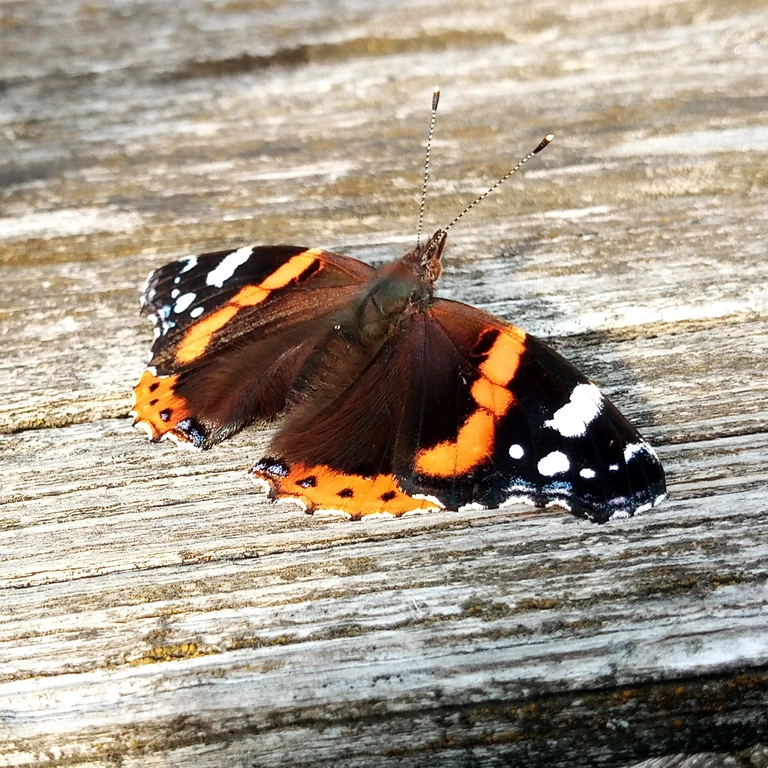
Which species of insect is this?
Vanessa atalanta
